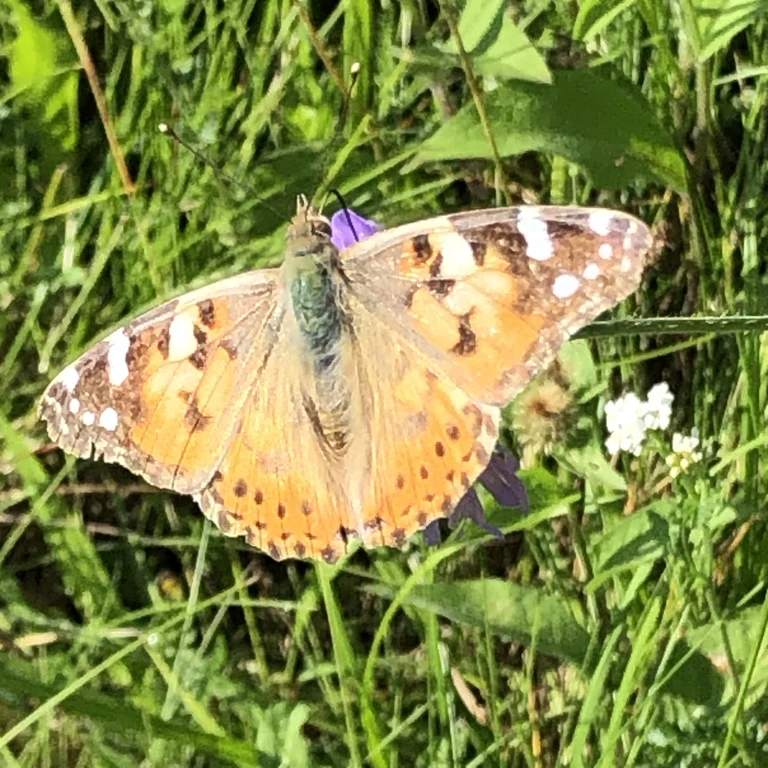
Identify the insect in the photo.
Vanessa cardui
